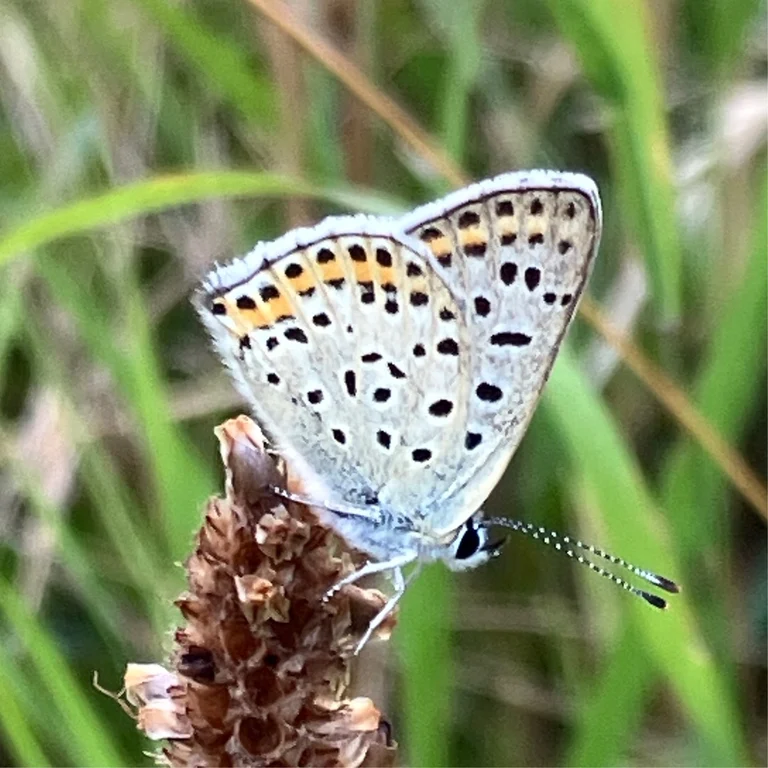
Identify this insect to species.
Lycaena tityrus (also Loweia tityrus)
